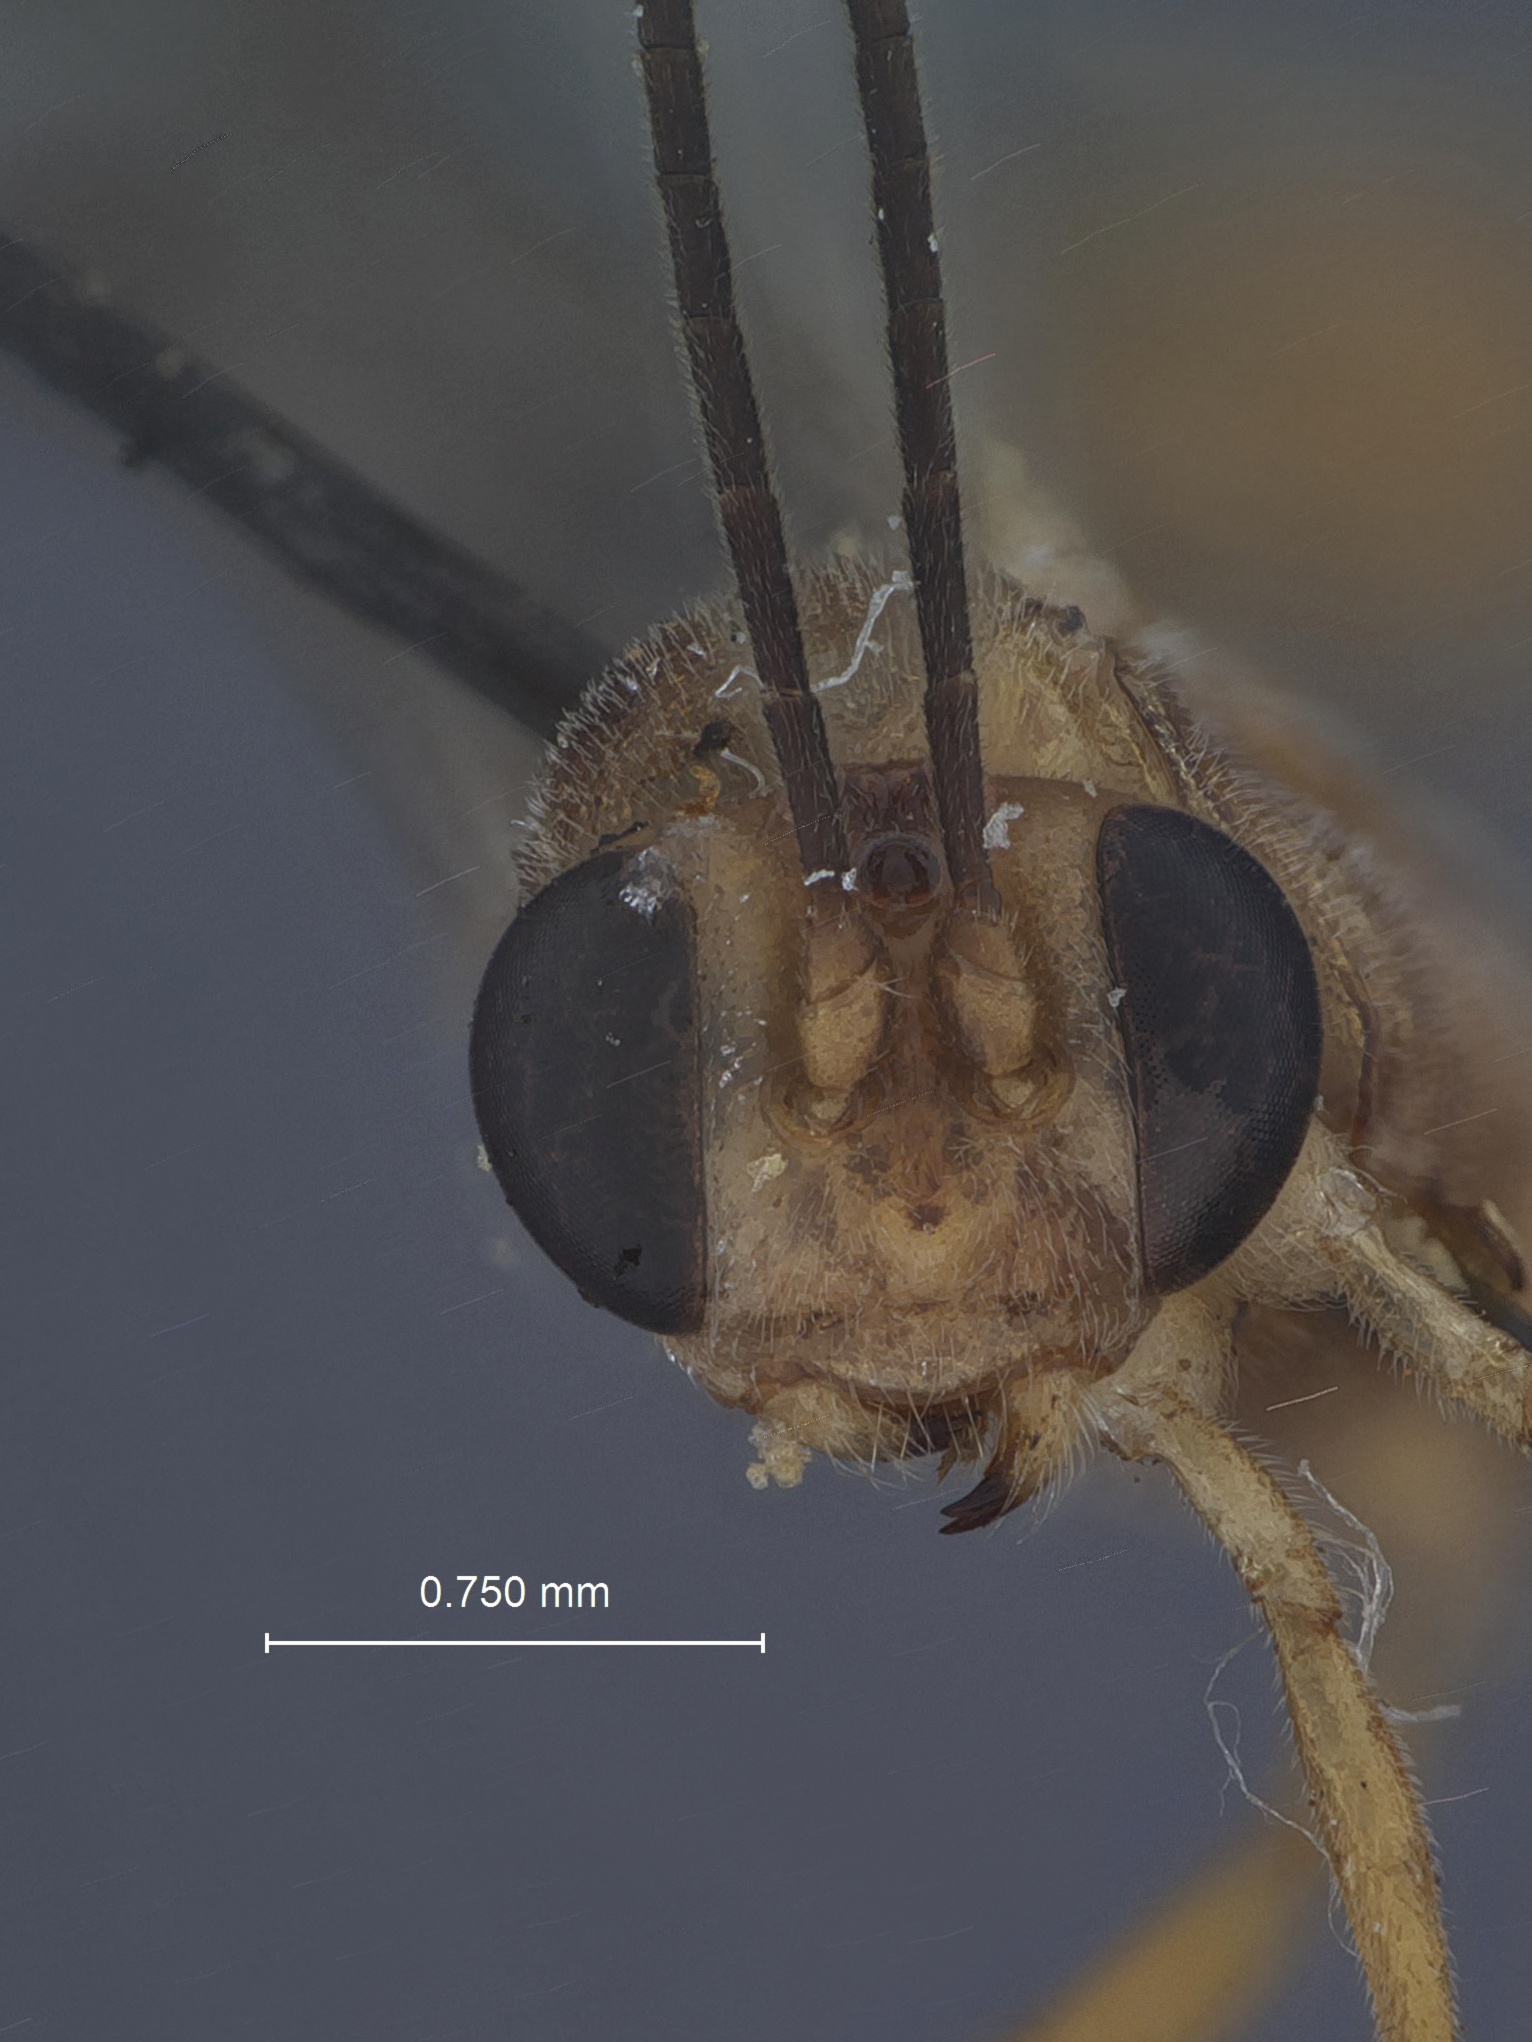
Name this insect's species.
Pristomerus euzopherae
